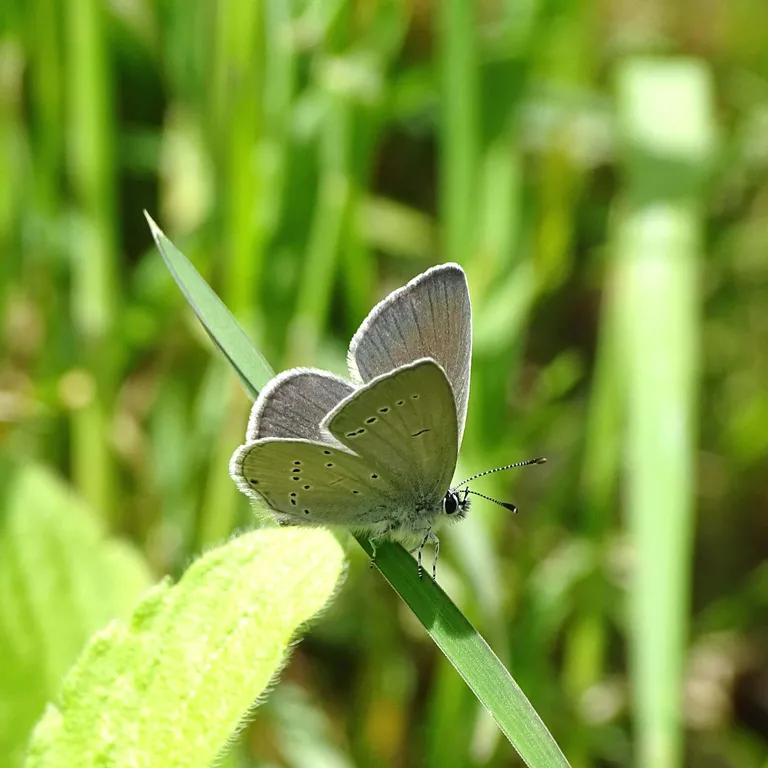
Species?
Cupido minimus
